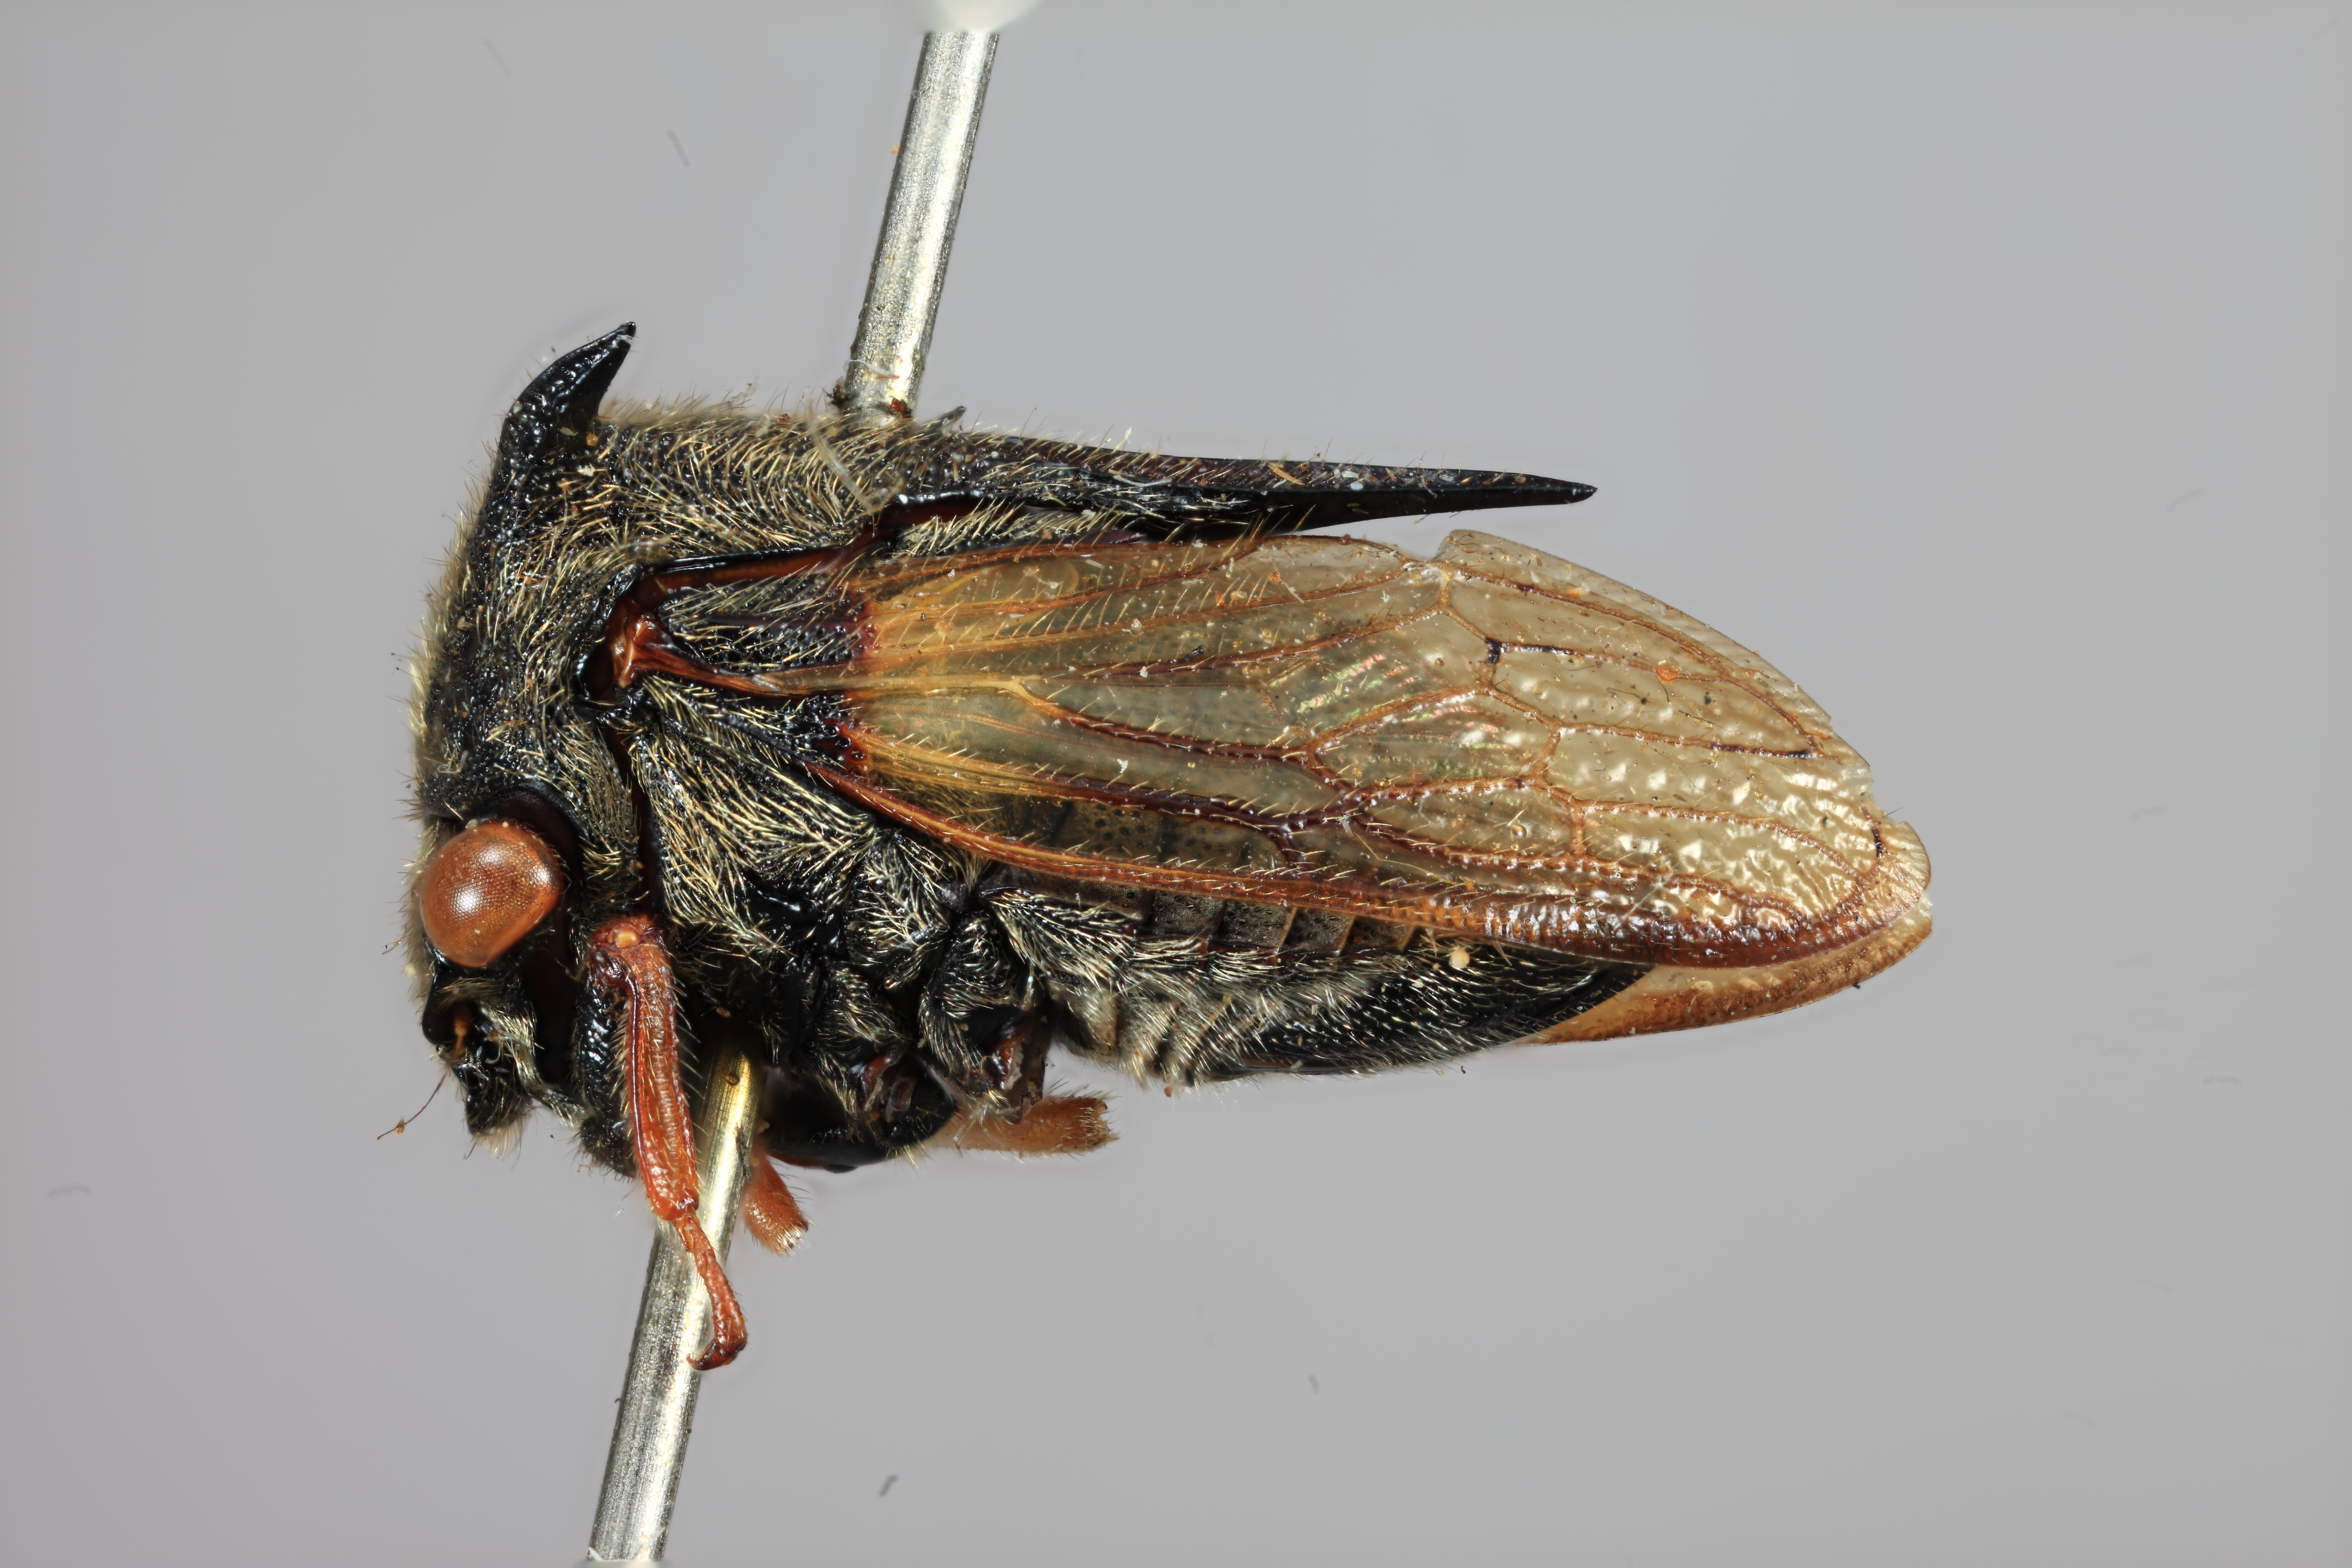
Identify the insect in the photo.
Tricentrus plicatus
